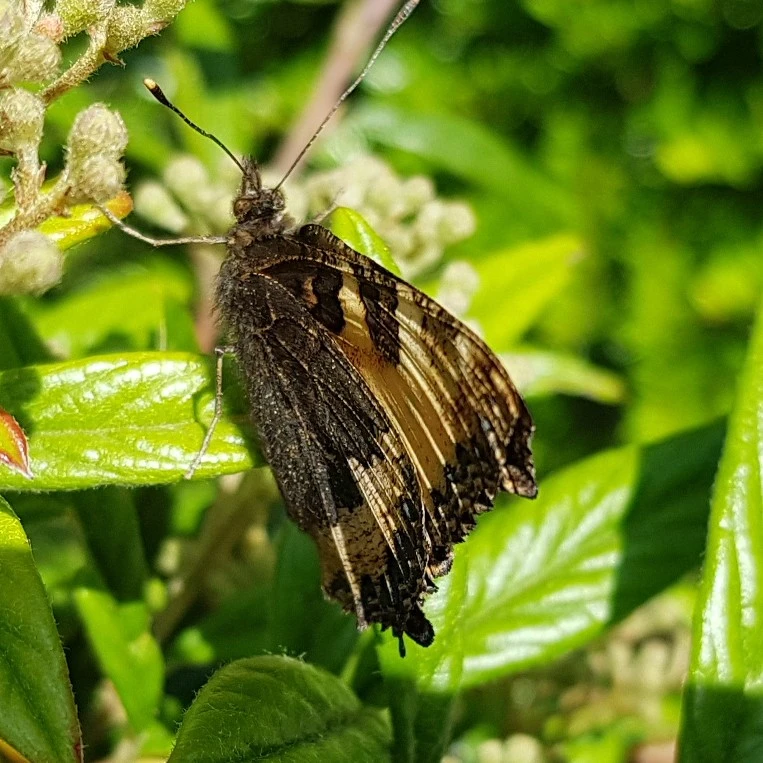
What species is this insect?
Aglais urticae
